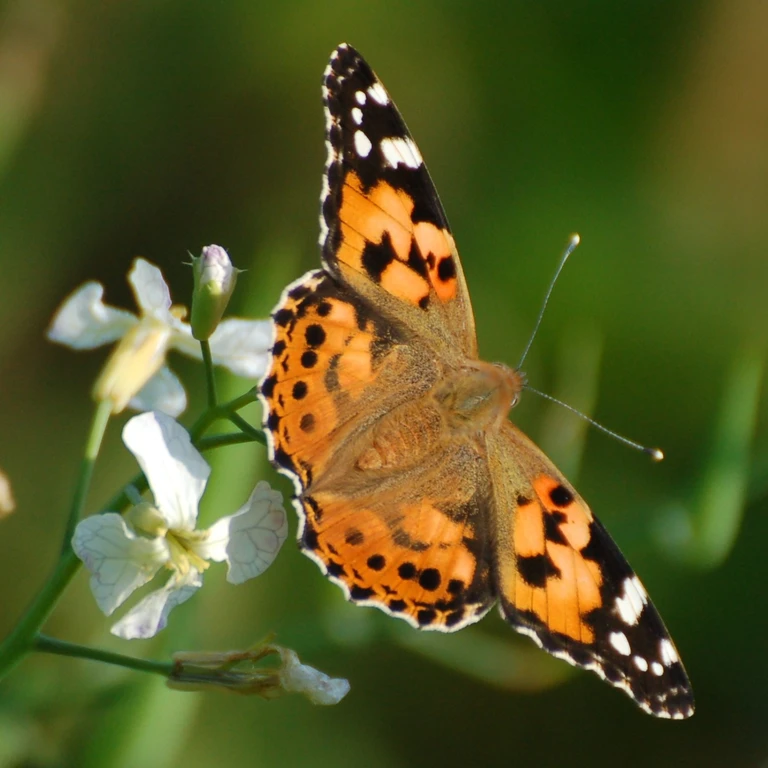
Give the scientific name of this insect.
Vanessa cardui
